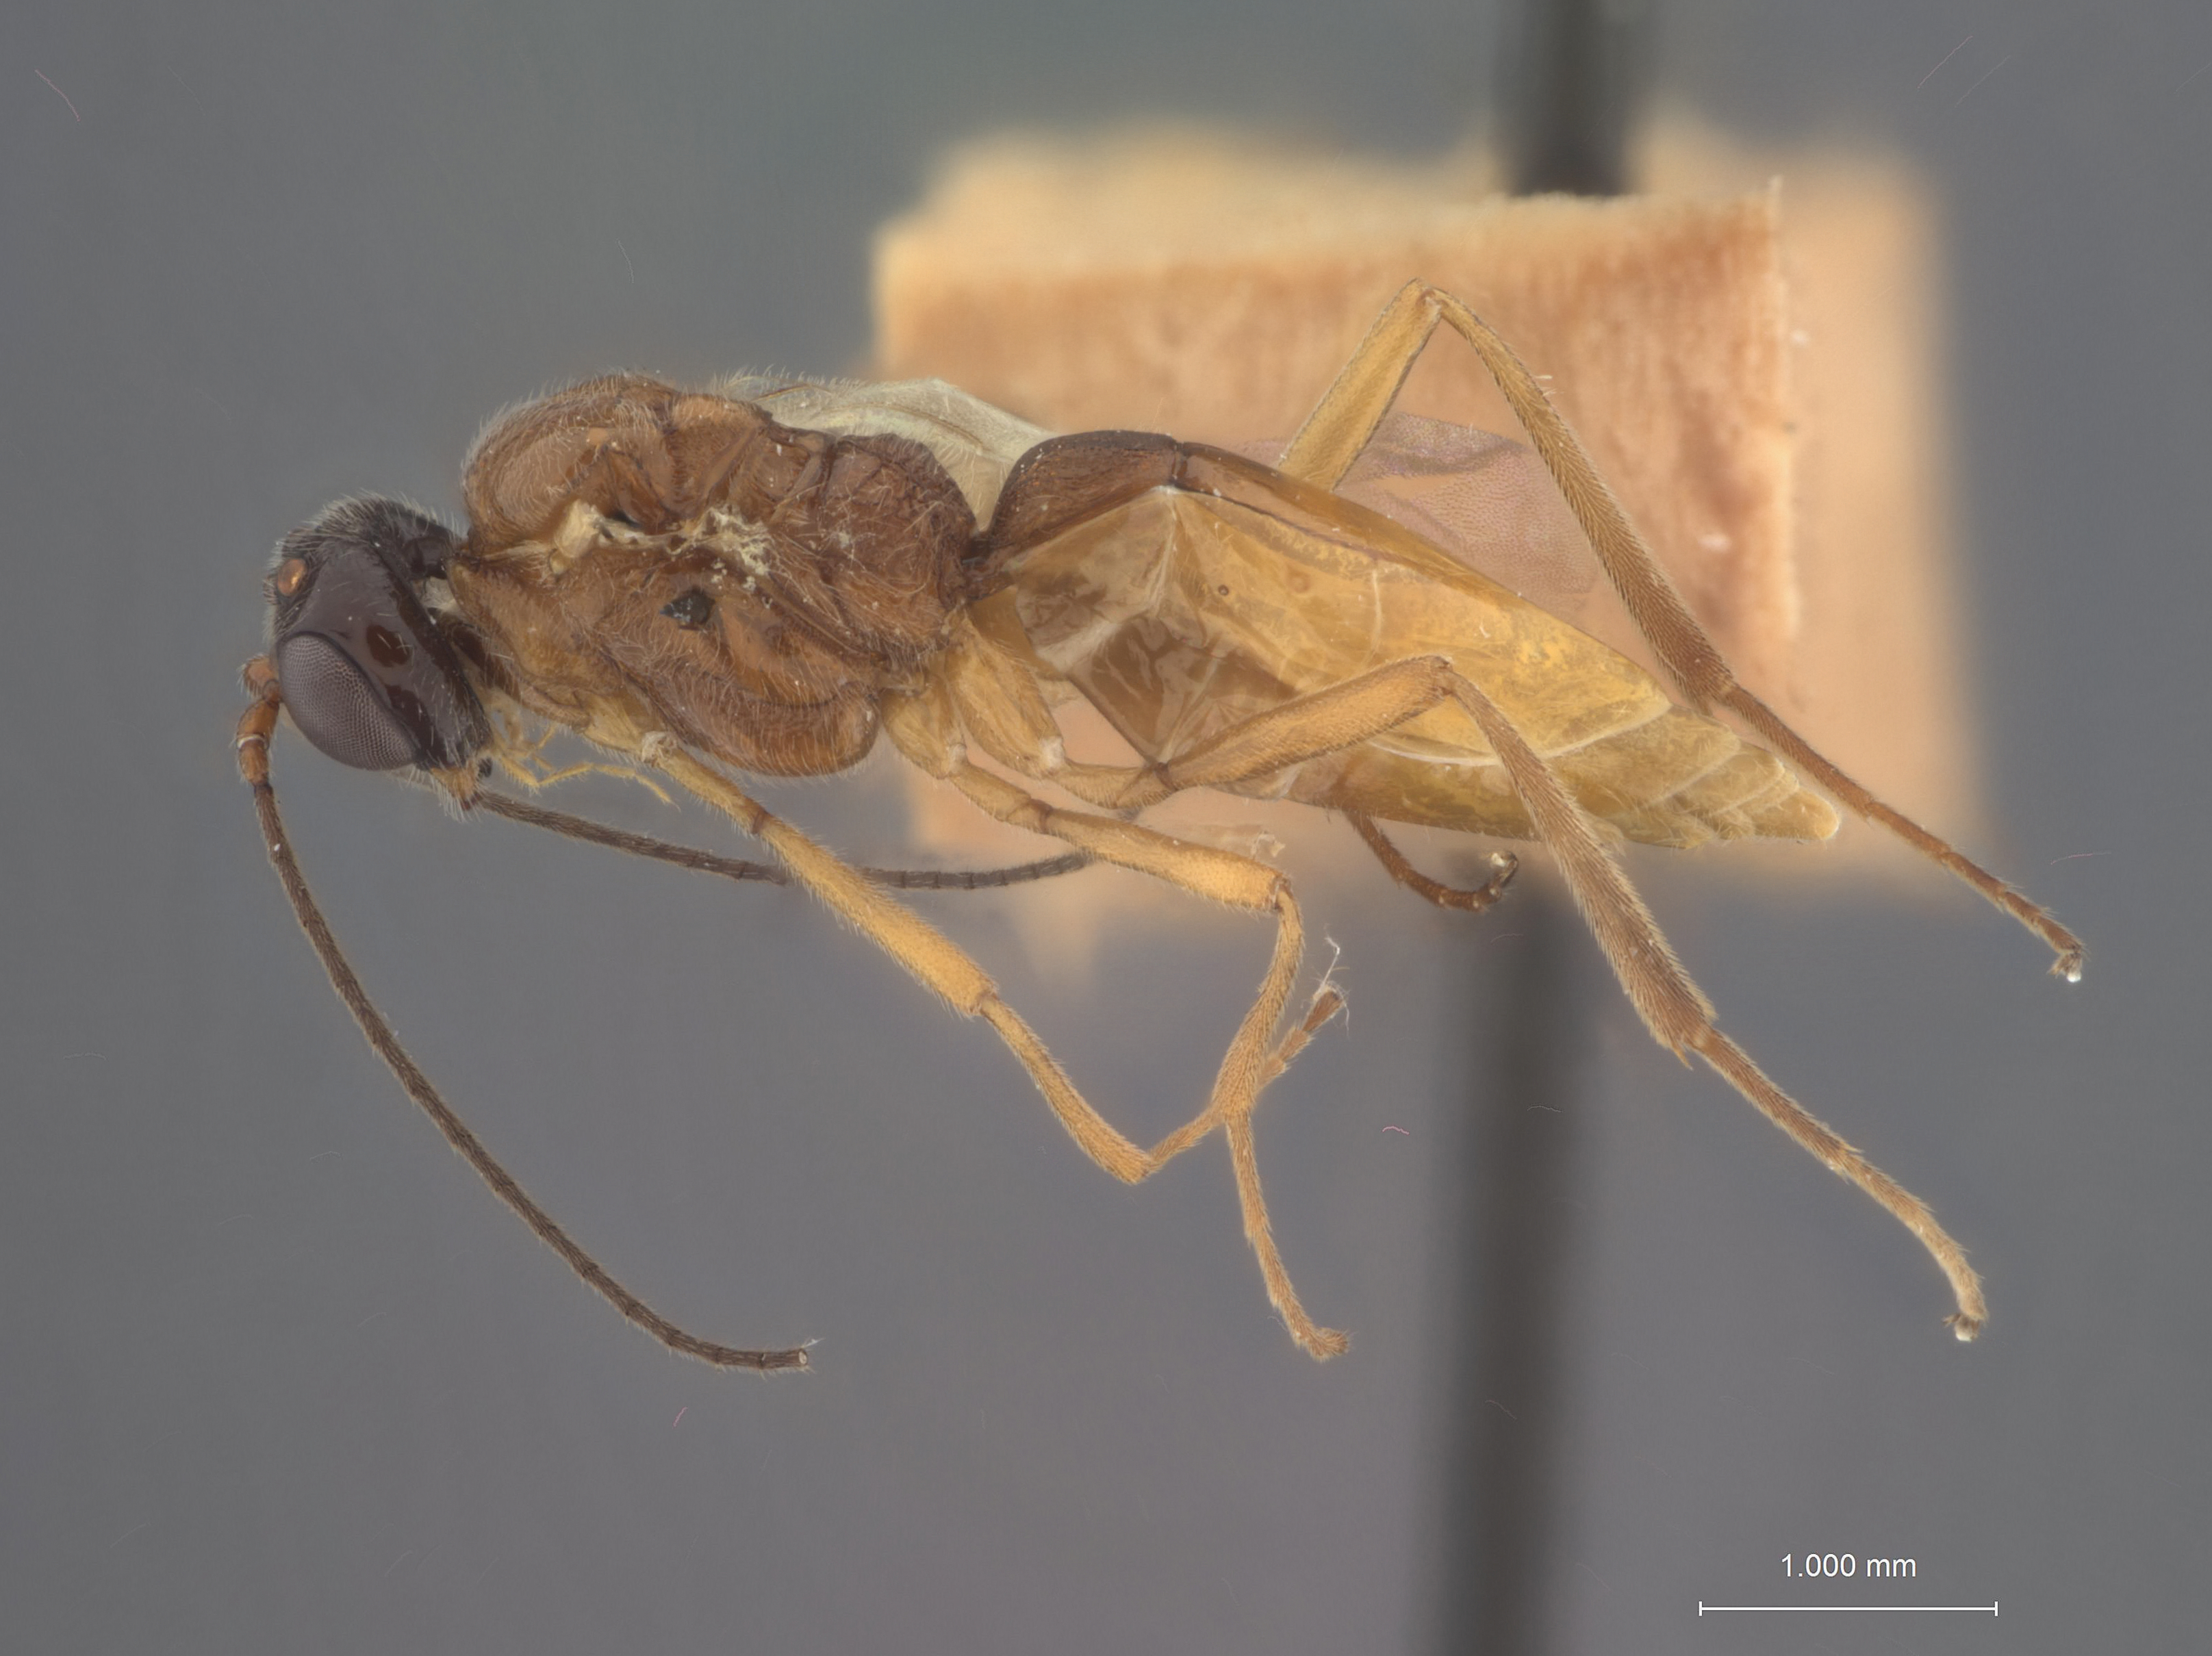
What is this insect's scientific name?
Meteoridea compressiventris
